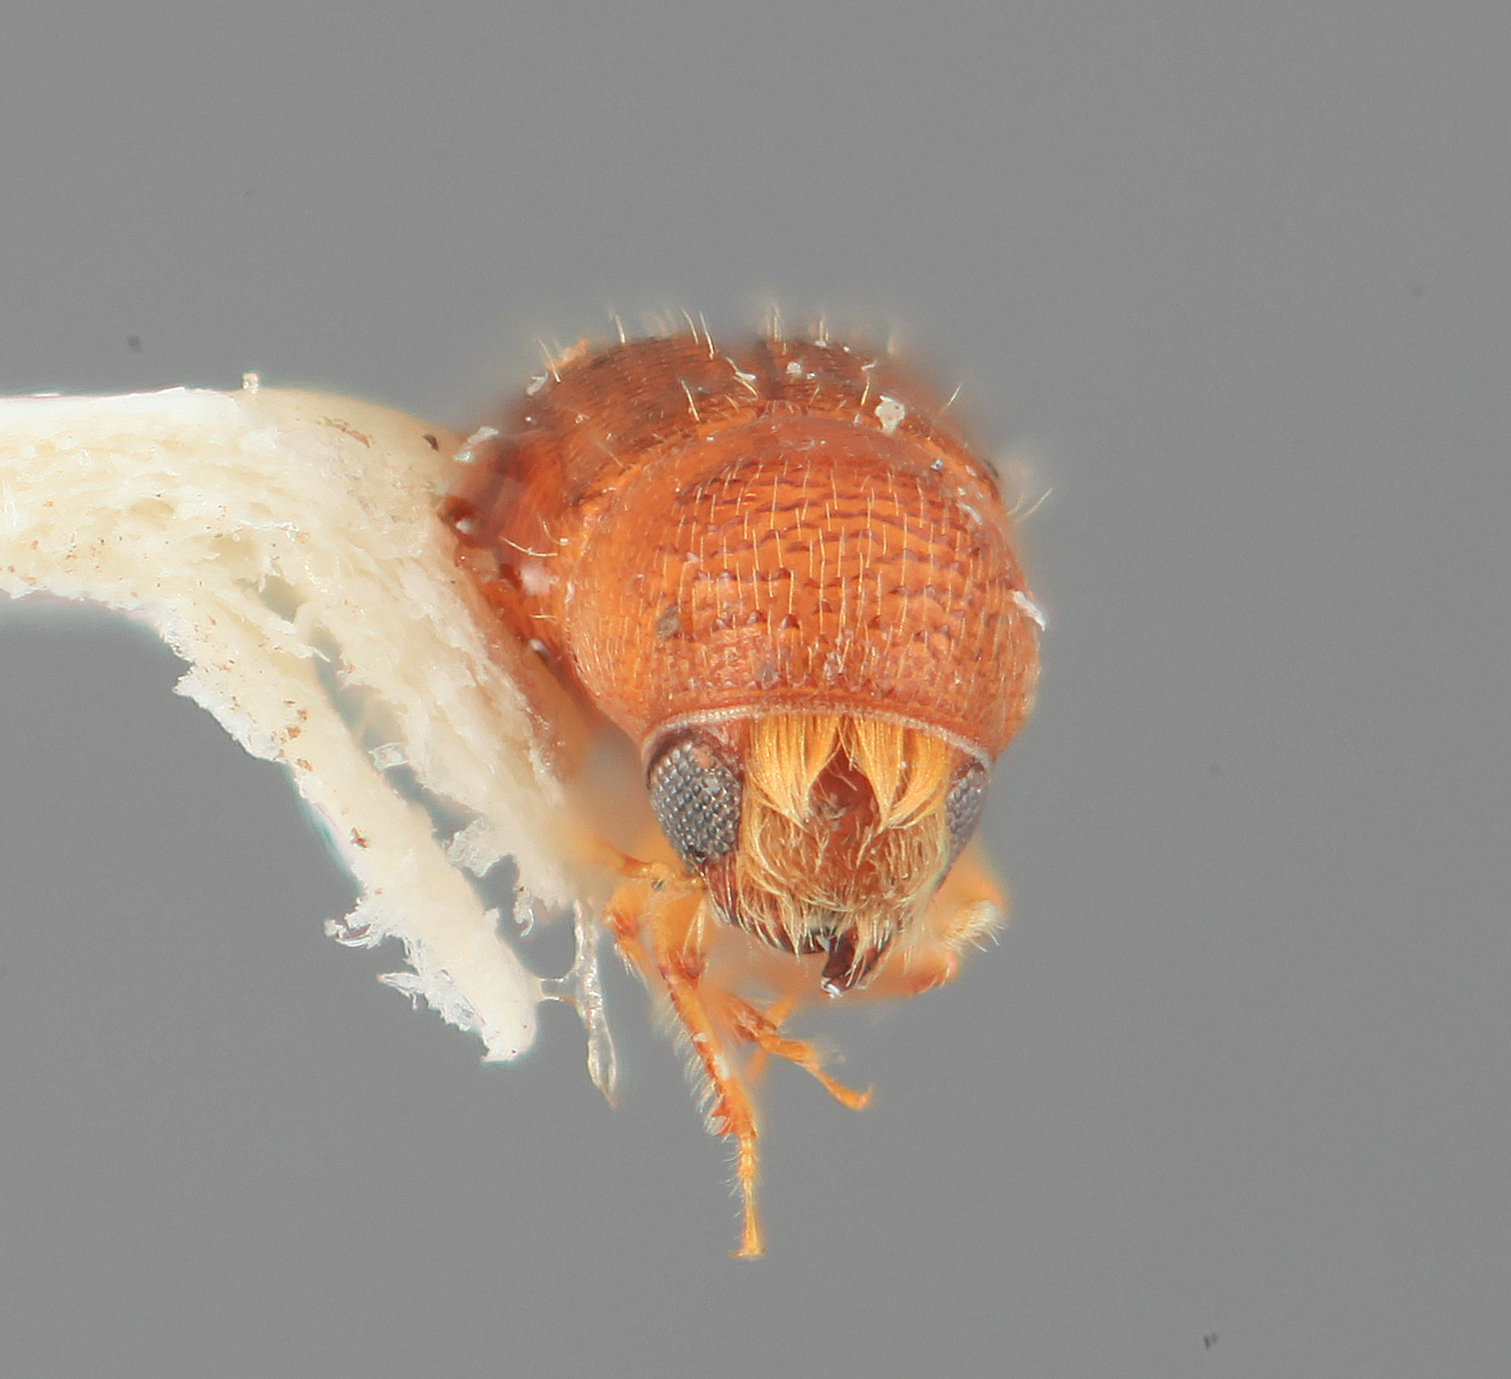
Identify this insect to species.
Araptus medialis
